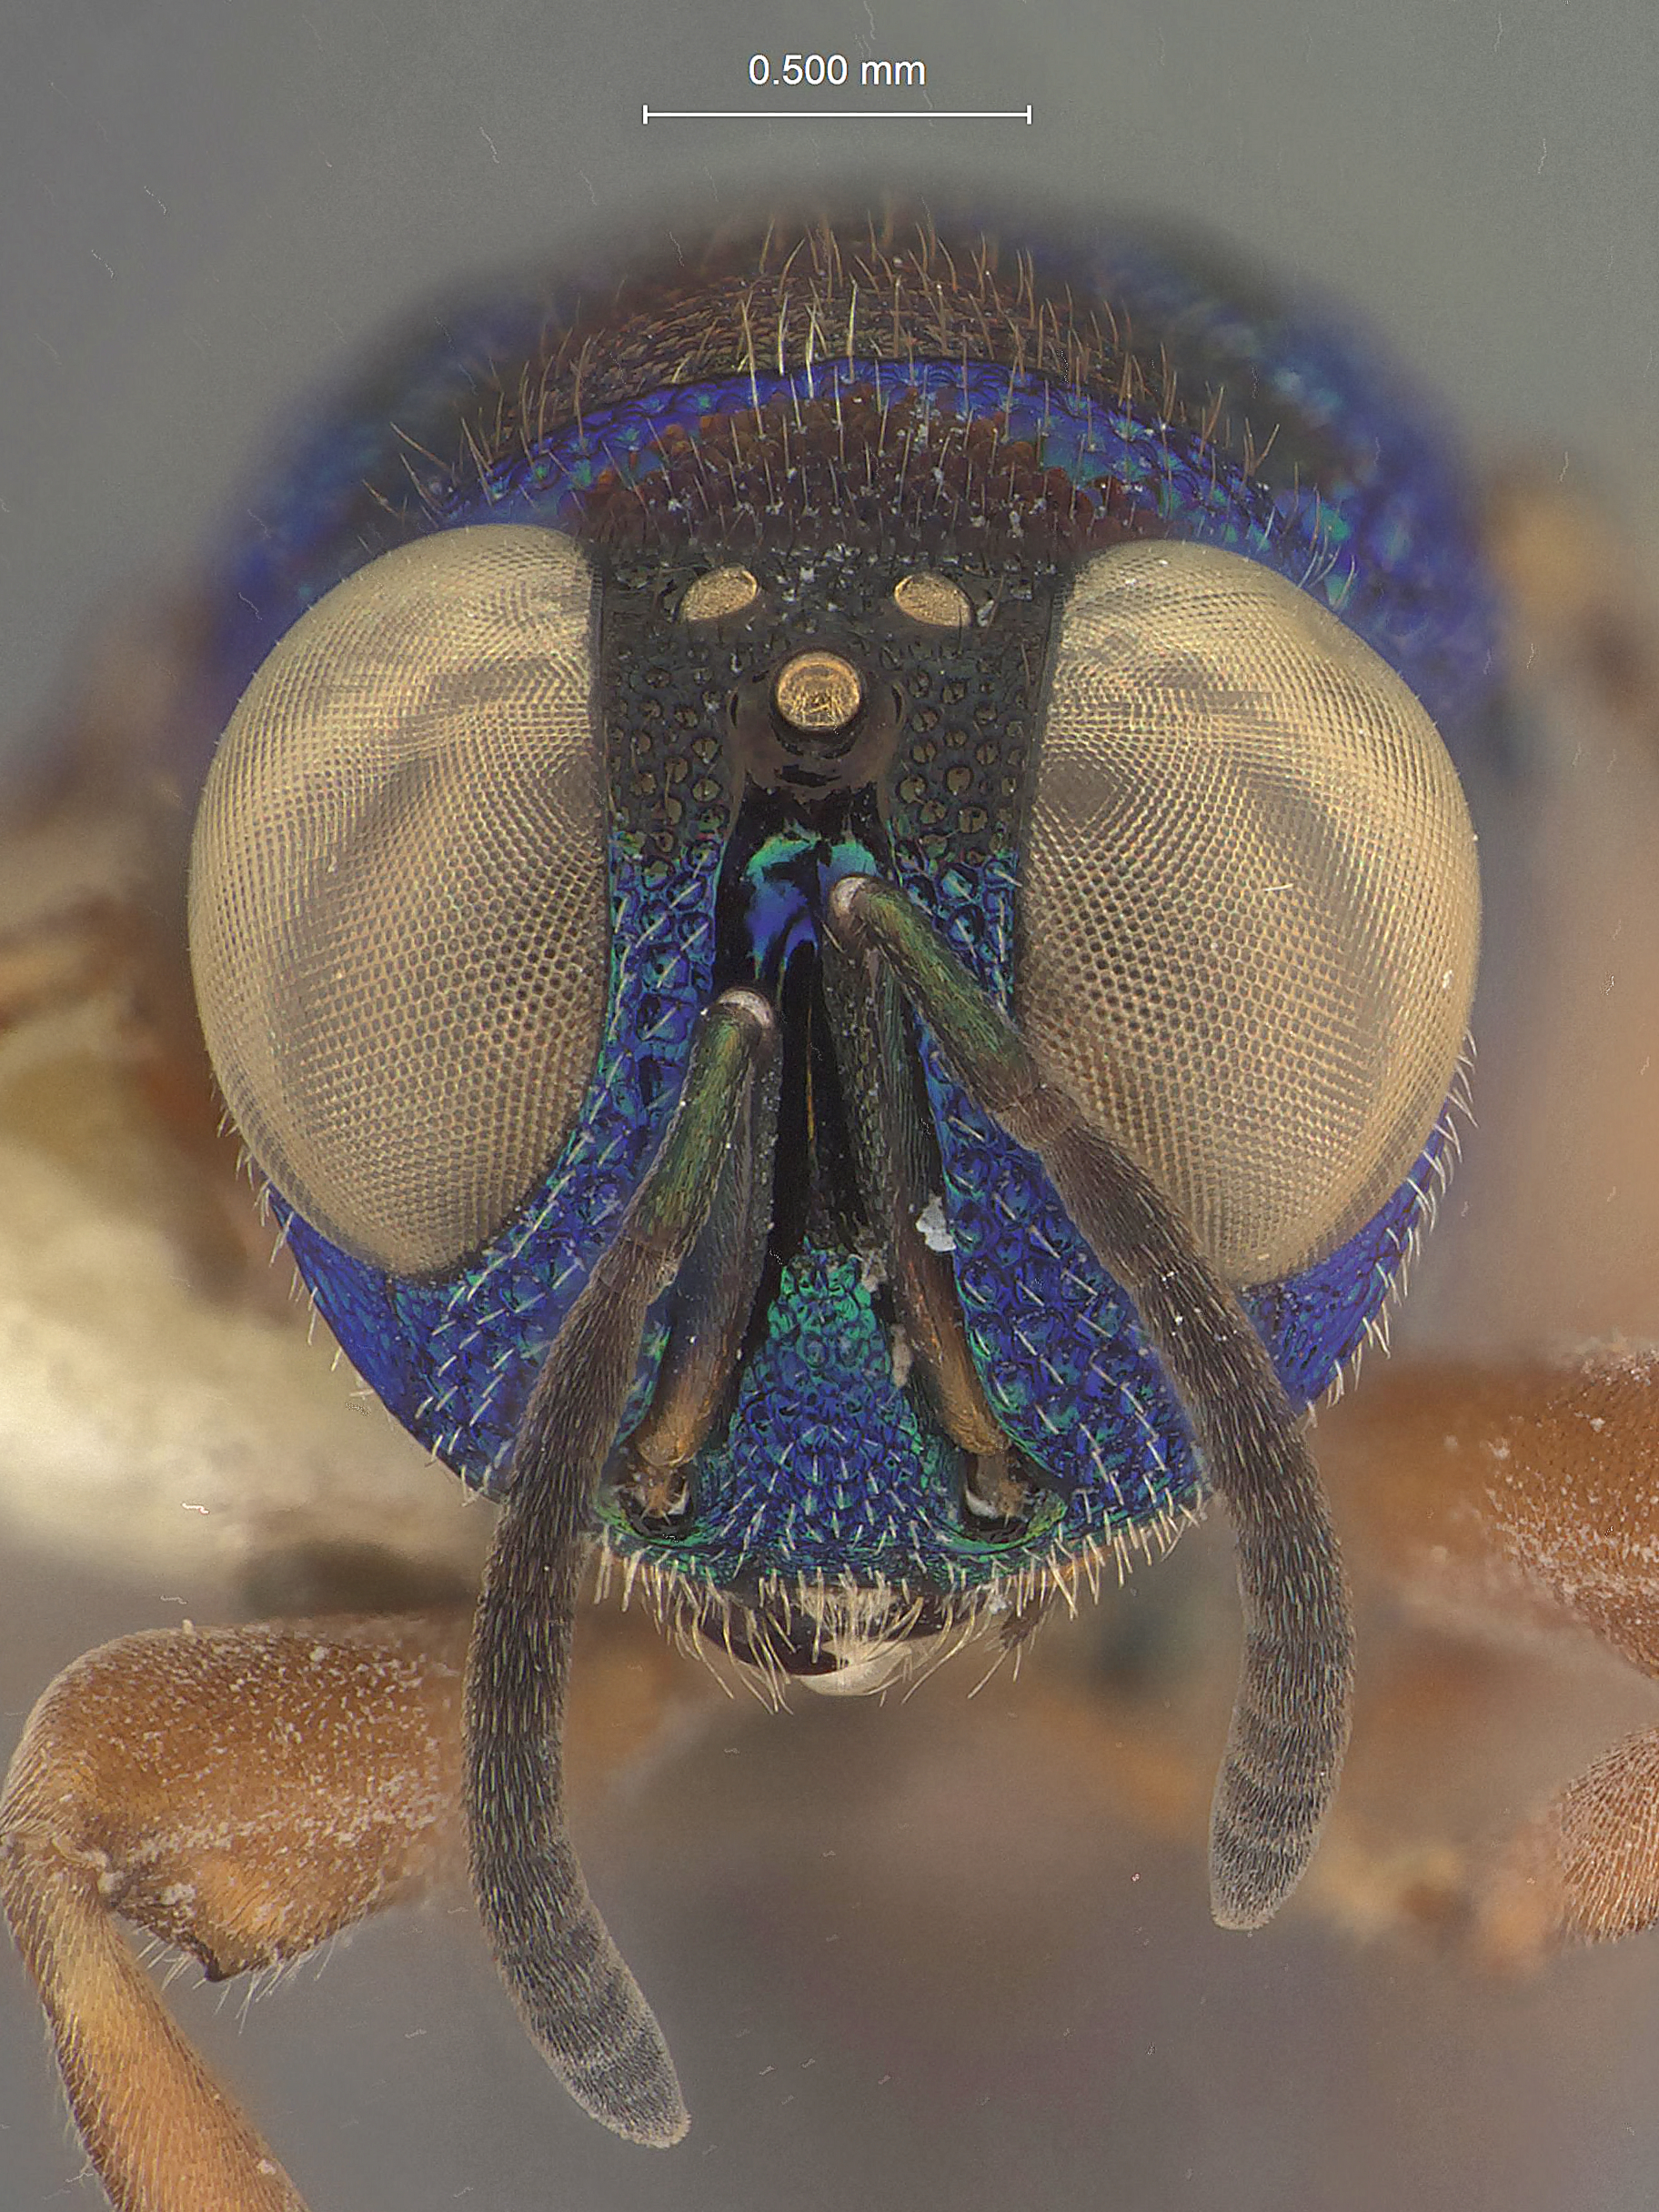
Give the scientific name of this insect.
Hadroepistenia glabra
